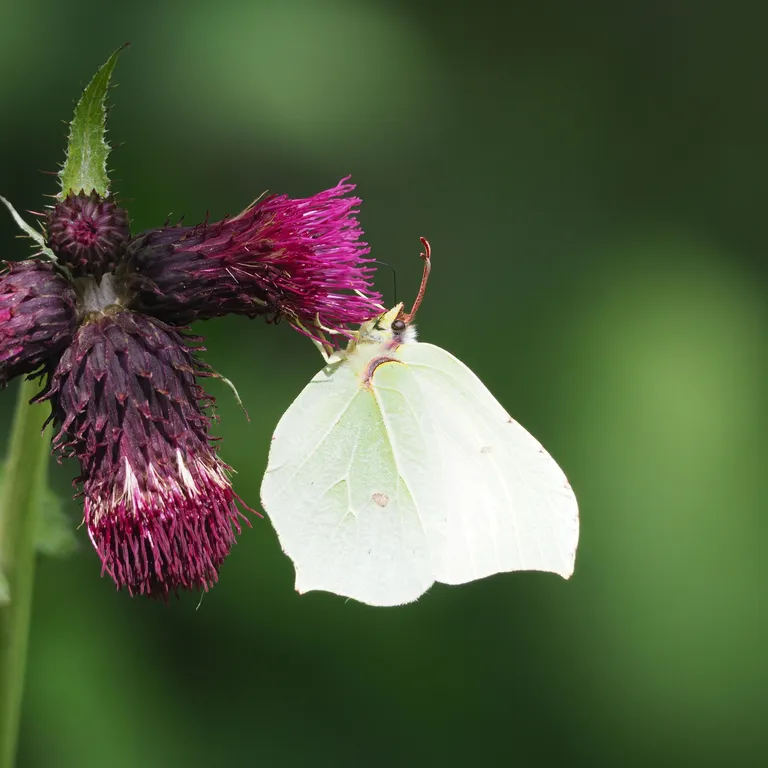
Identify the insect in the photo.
Gonepteryx rhamni
